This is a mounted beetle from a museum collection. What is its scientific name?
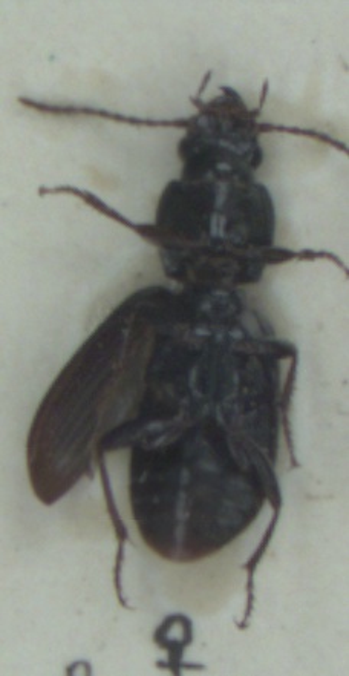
Pterostichus minor
